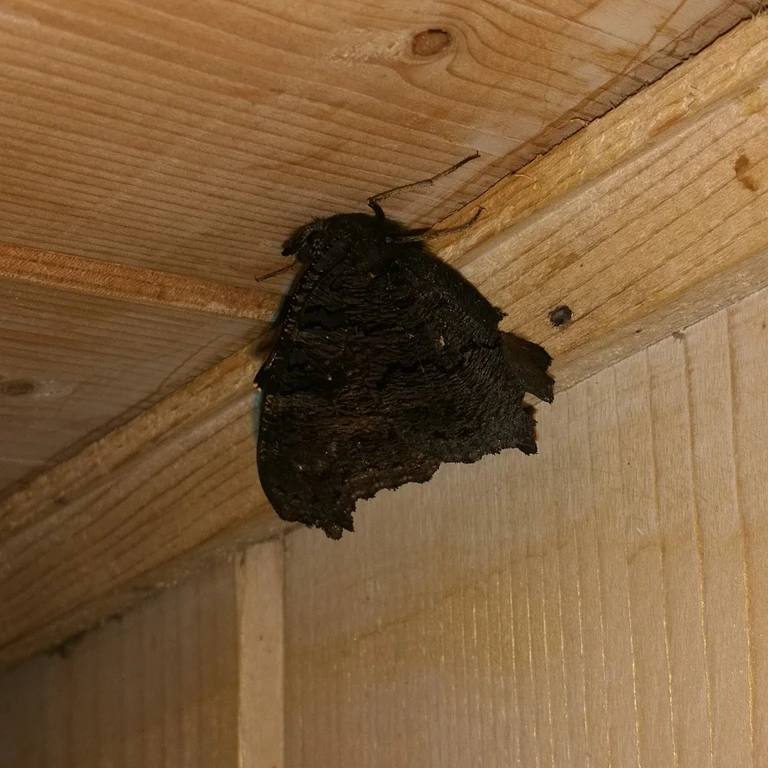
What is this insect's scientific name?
Aglais io
